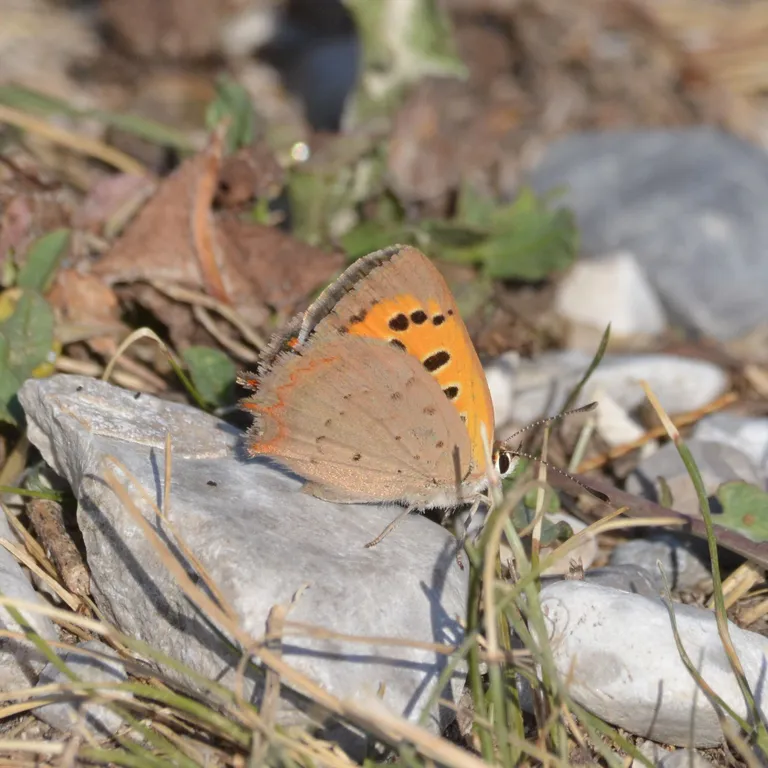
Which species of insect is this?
Lycaena phlaeas
